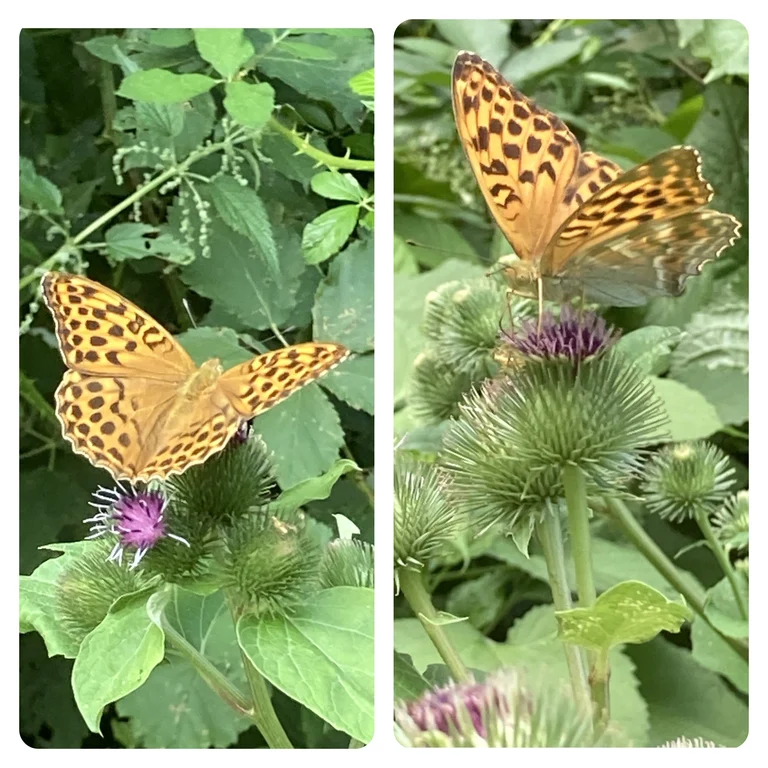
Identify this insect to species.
Argynnis paphia
